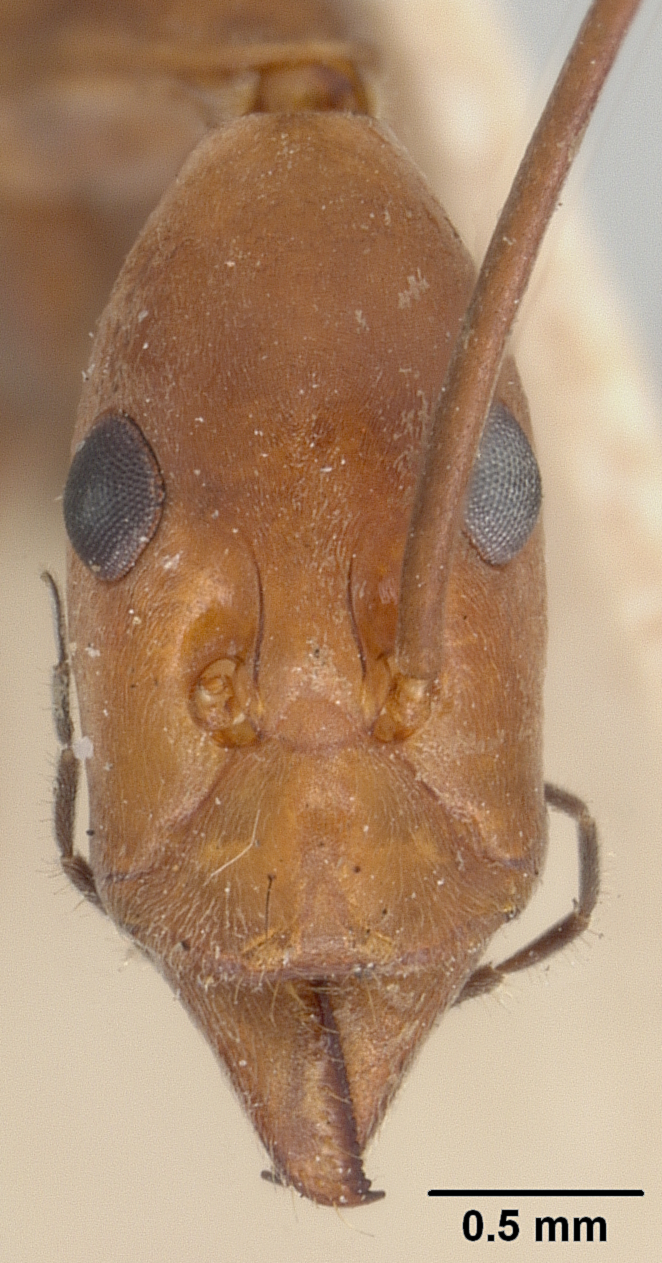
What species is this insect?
Leptomyrmex erythrocephalus
